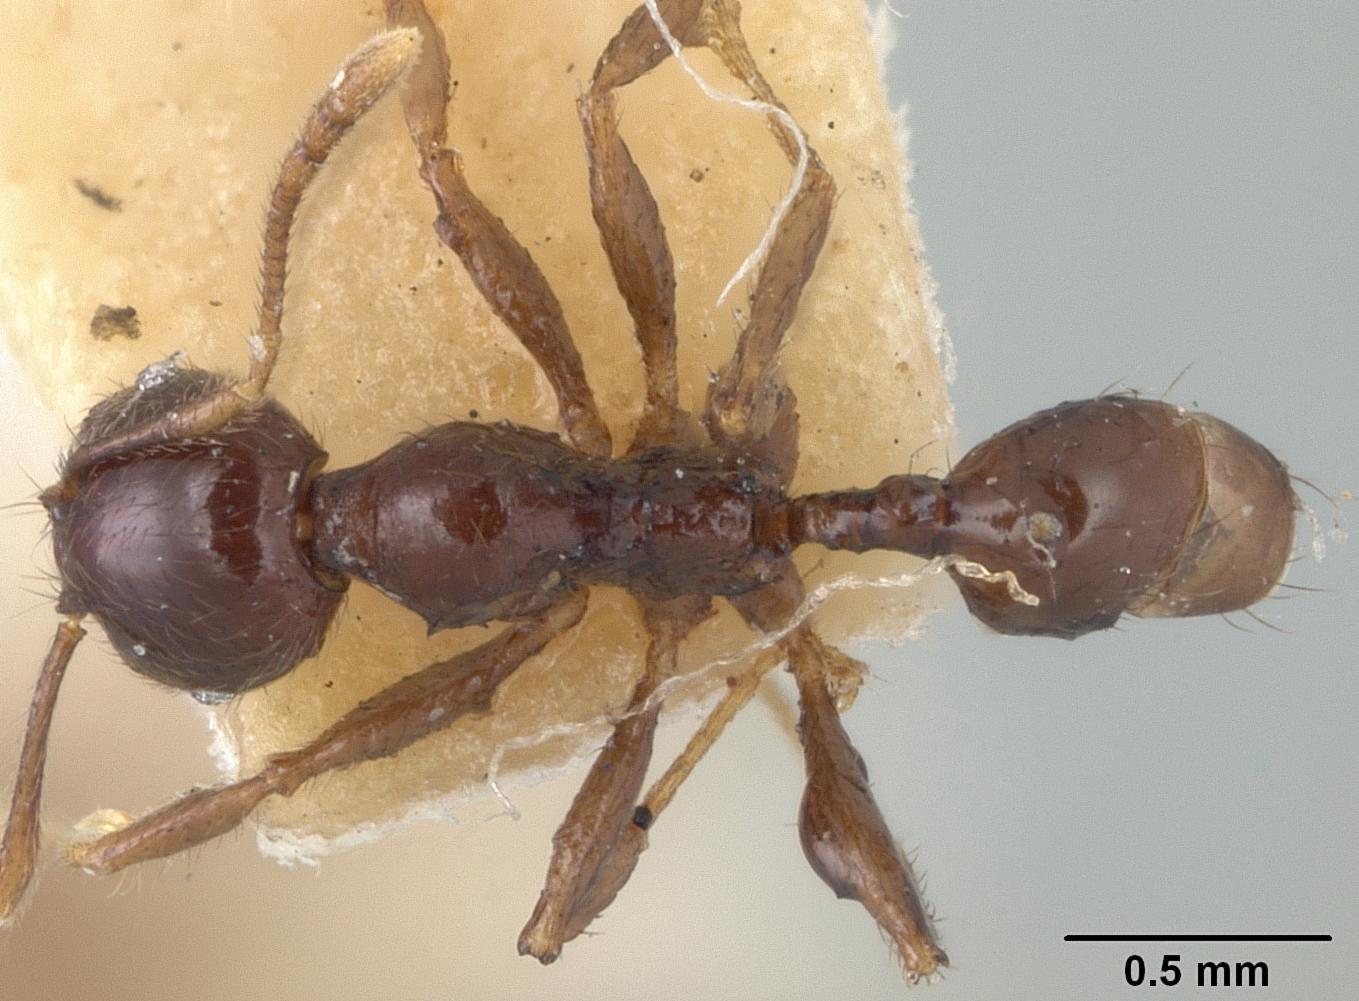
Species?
Pheidole walkeri
